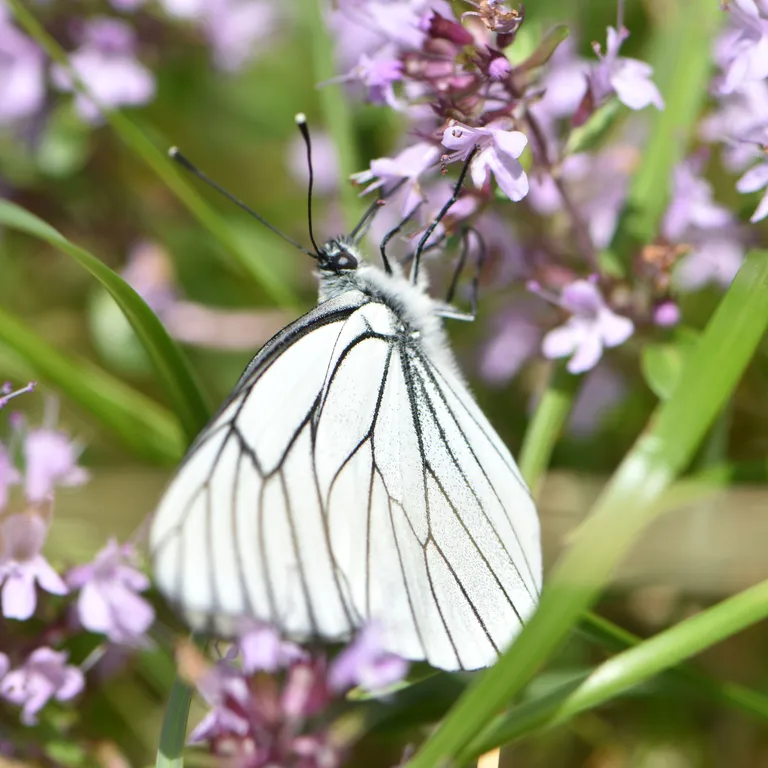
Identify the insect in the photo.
Aporia crataegi
